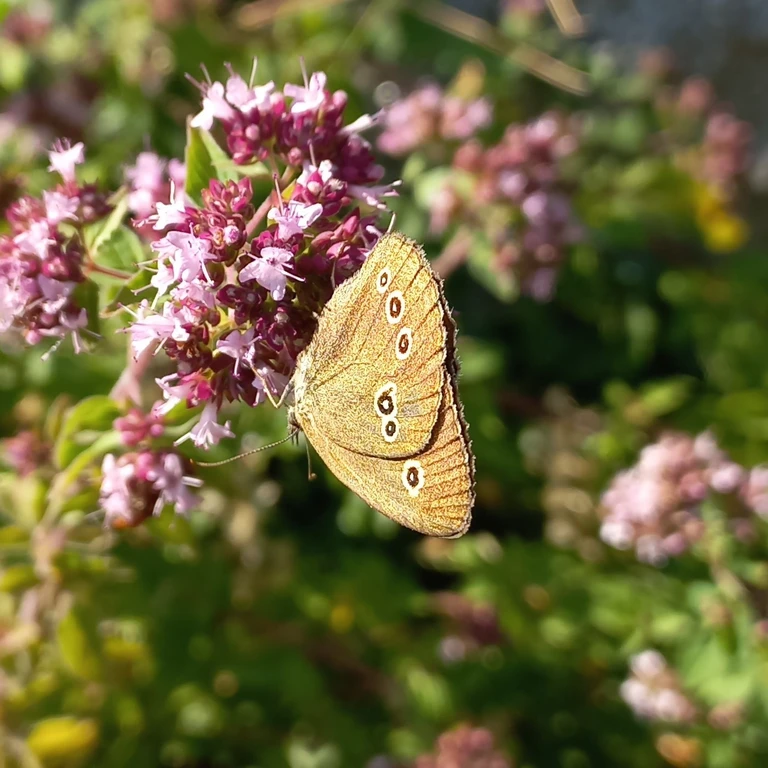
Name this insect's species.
Aphantopus hyperantus
